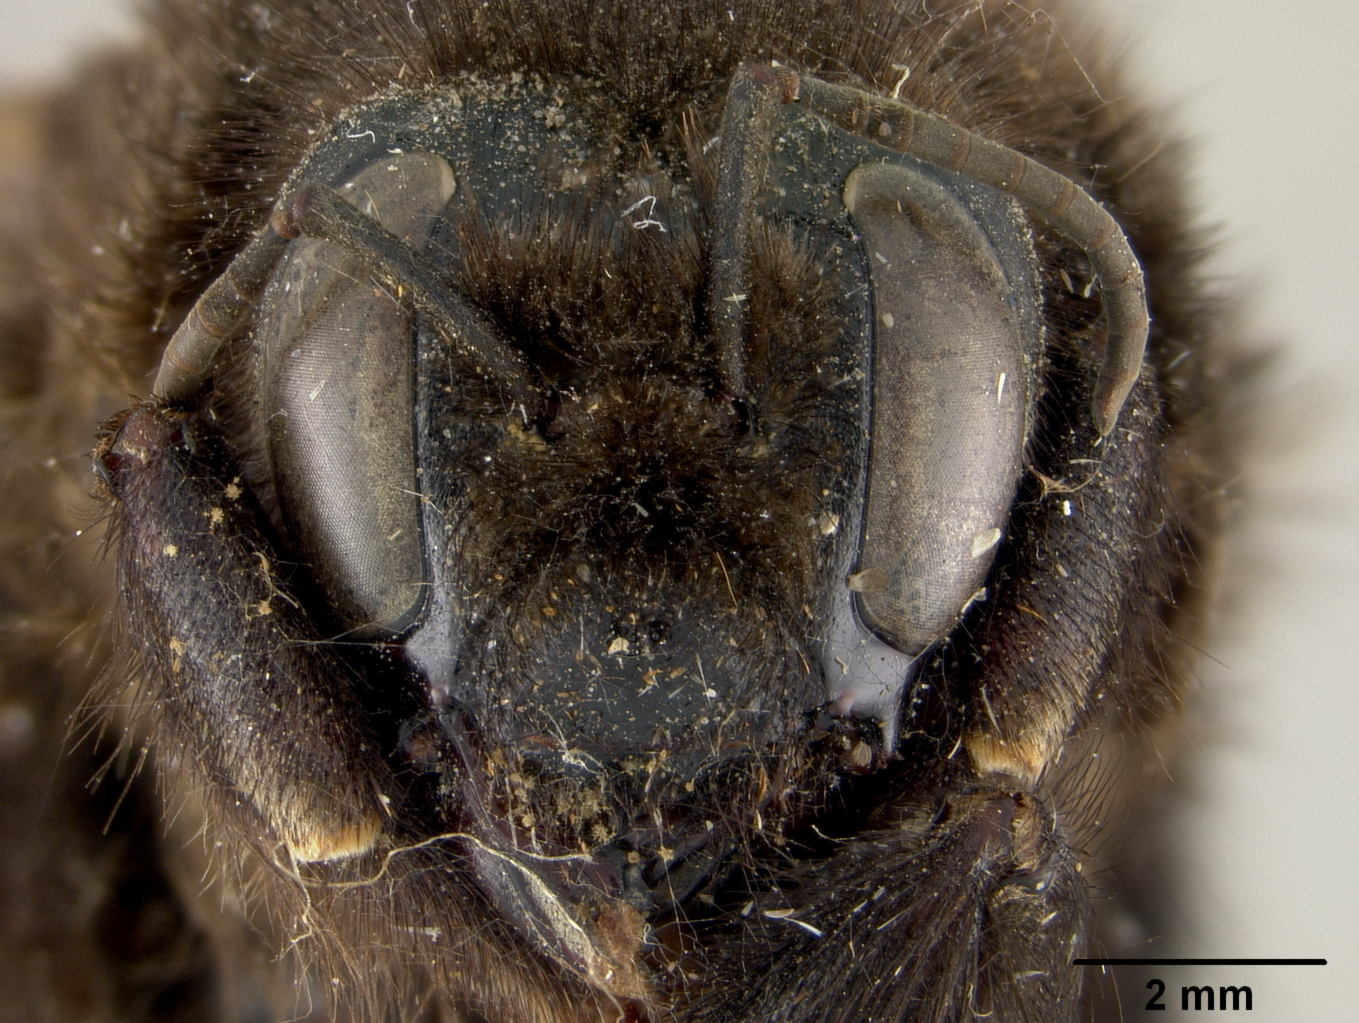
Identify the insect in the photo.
Bremus dentatus
